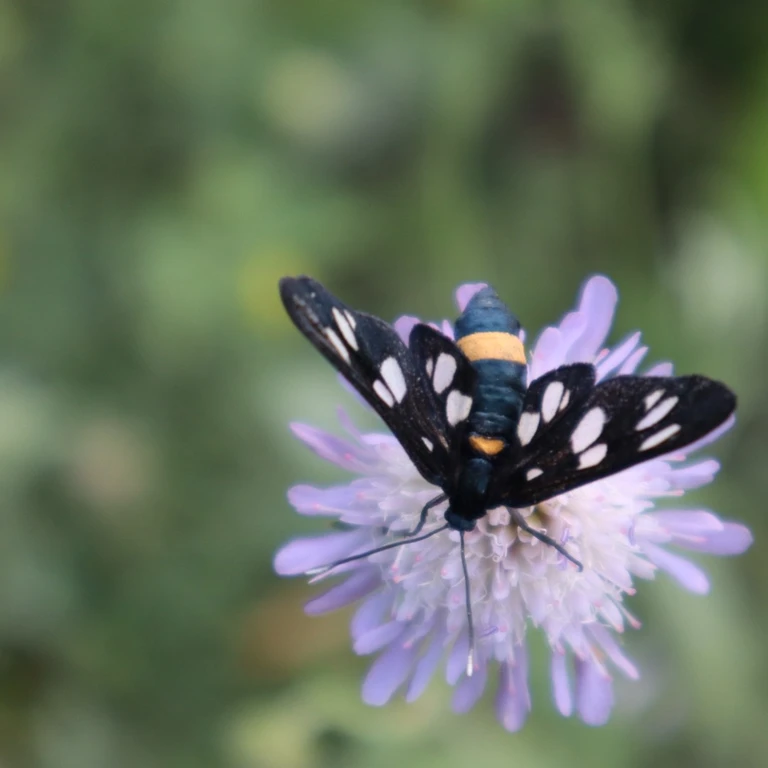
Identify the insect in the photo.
Amata phegea
